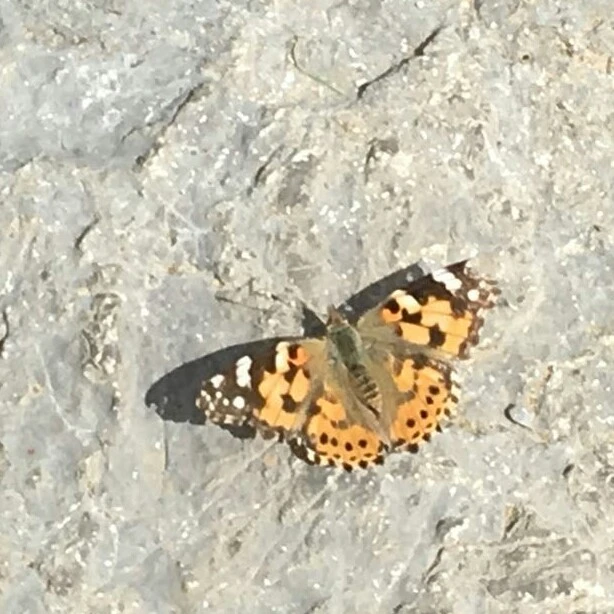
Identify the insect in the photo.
Vanessa cardui
